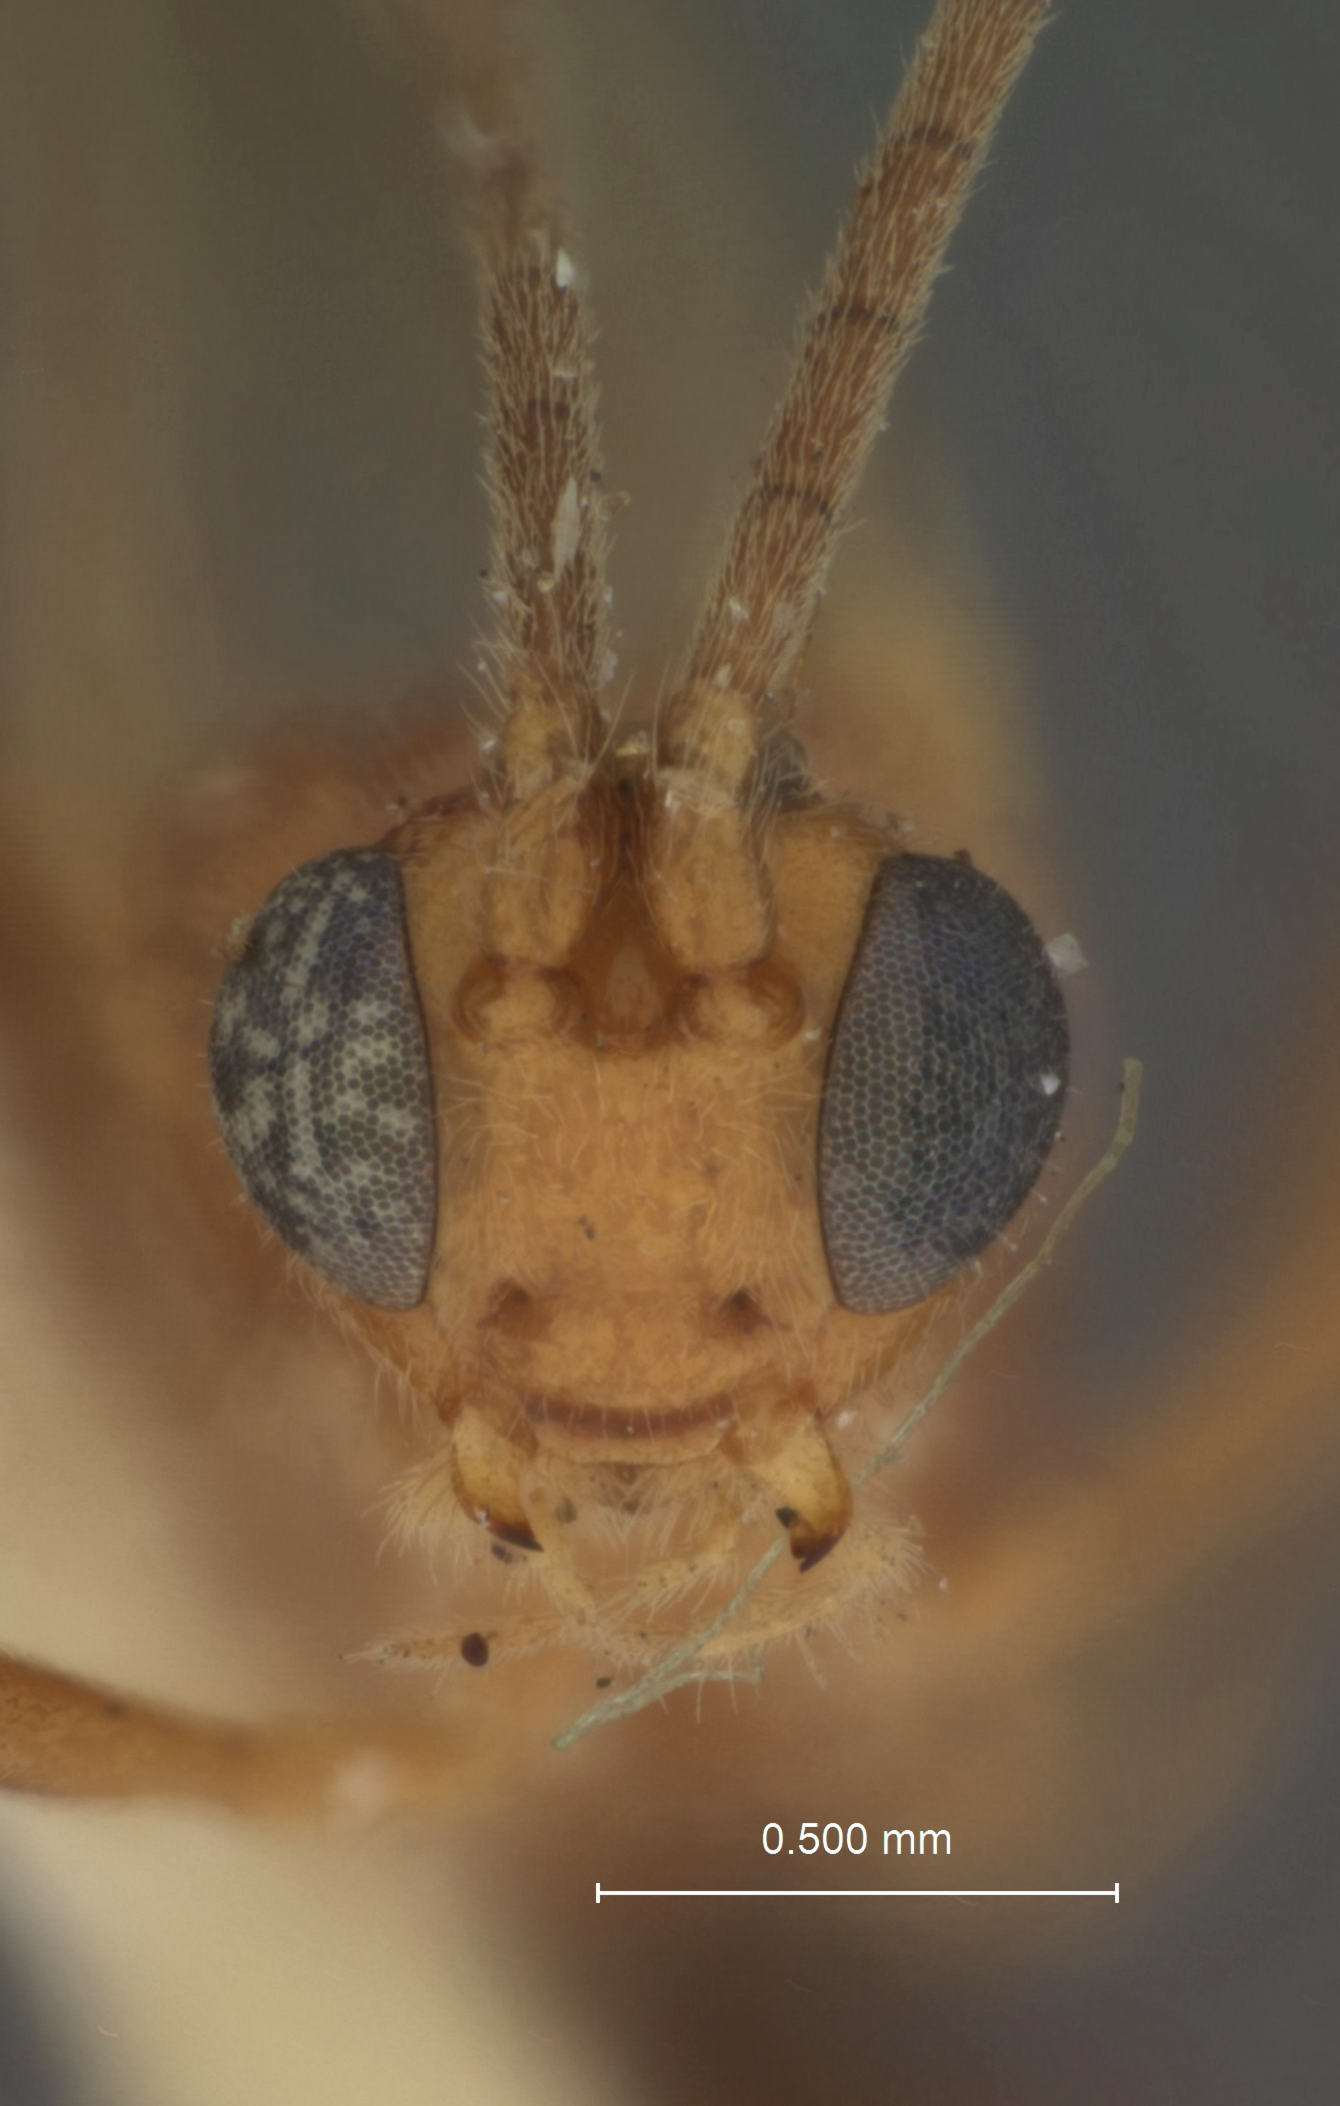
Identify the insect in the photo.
Meteorus petiolariferus
